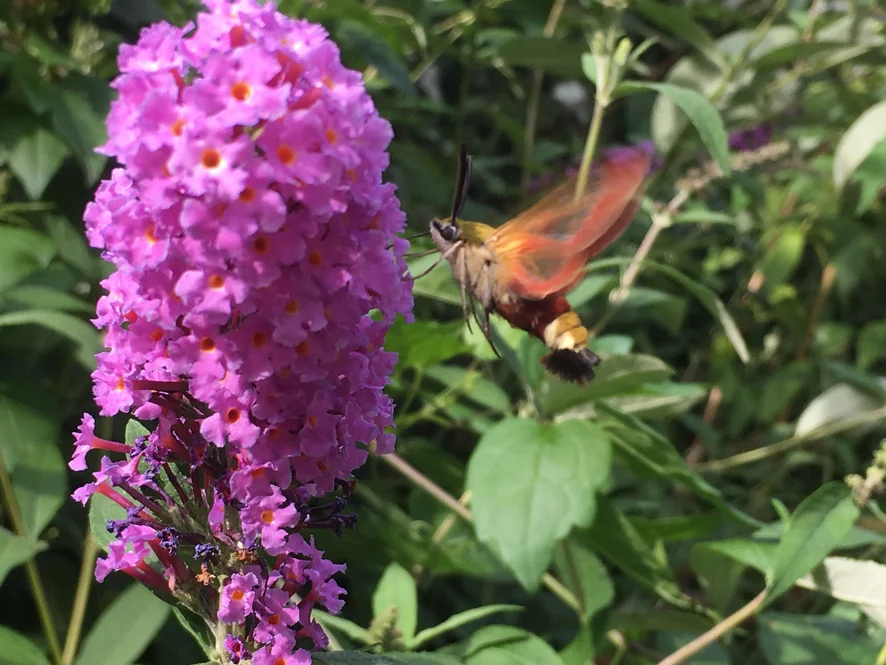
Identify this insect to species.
Hemaris fuciformis
